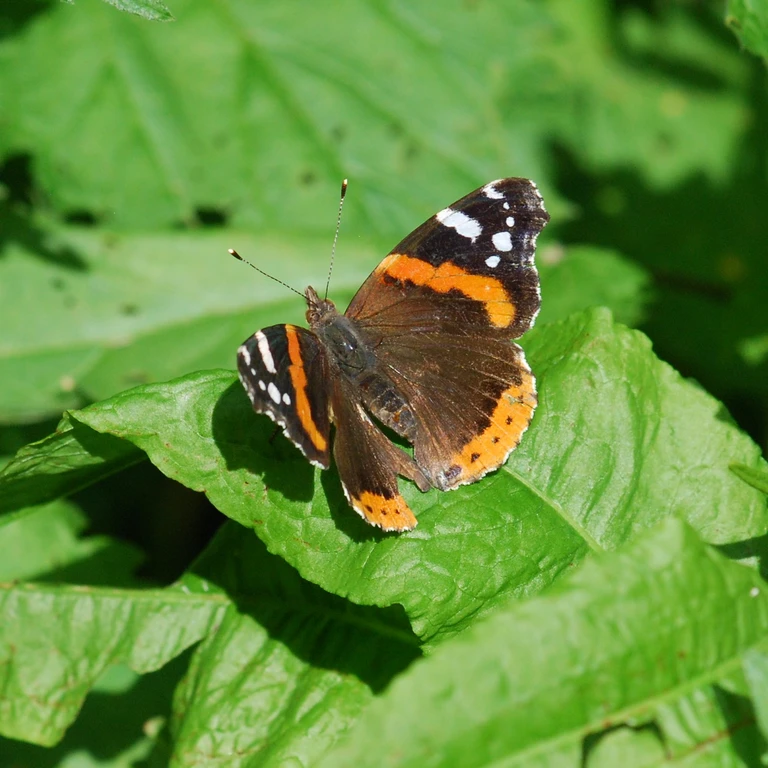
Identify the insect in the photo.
Vanessa atalanta
